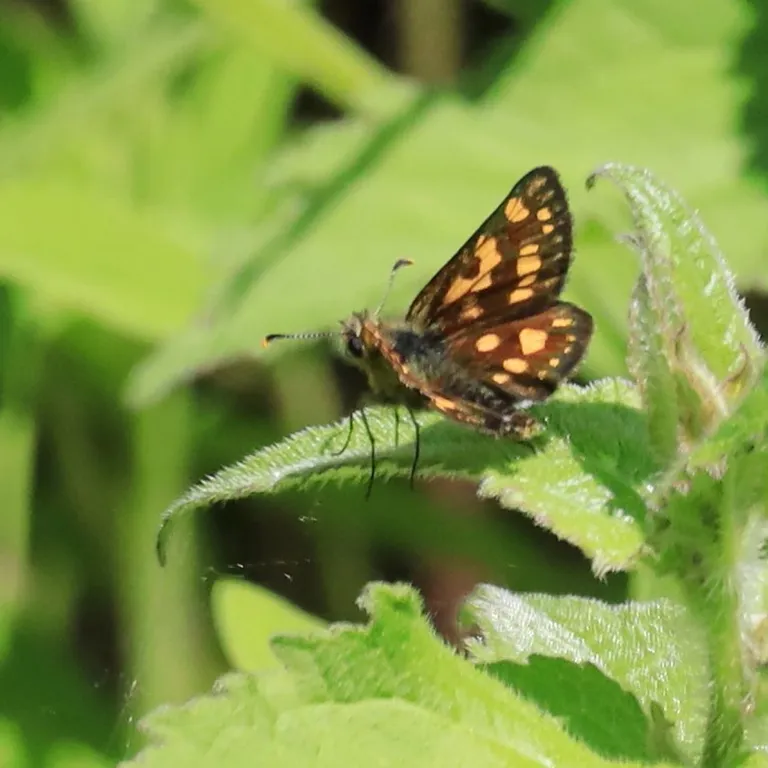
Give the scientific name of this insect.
Carterocephalus palaemon
